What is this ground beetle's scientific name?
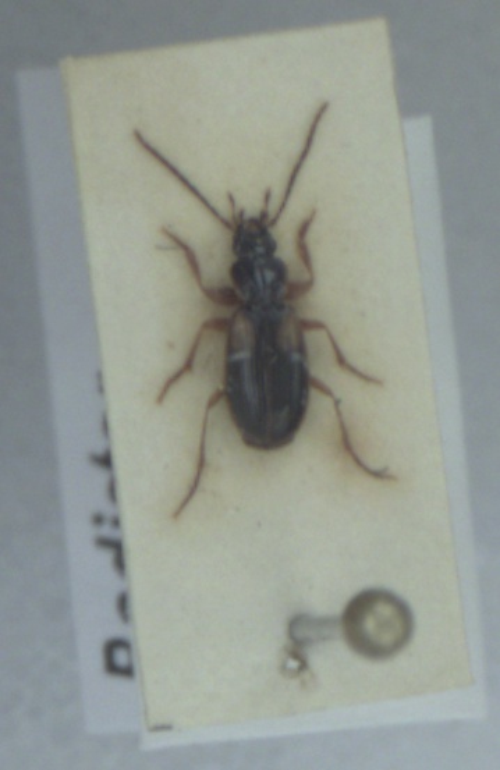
Badister sodalis
